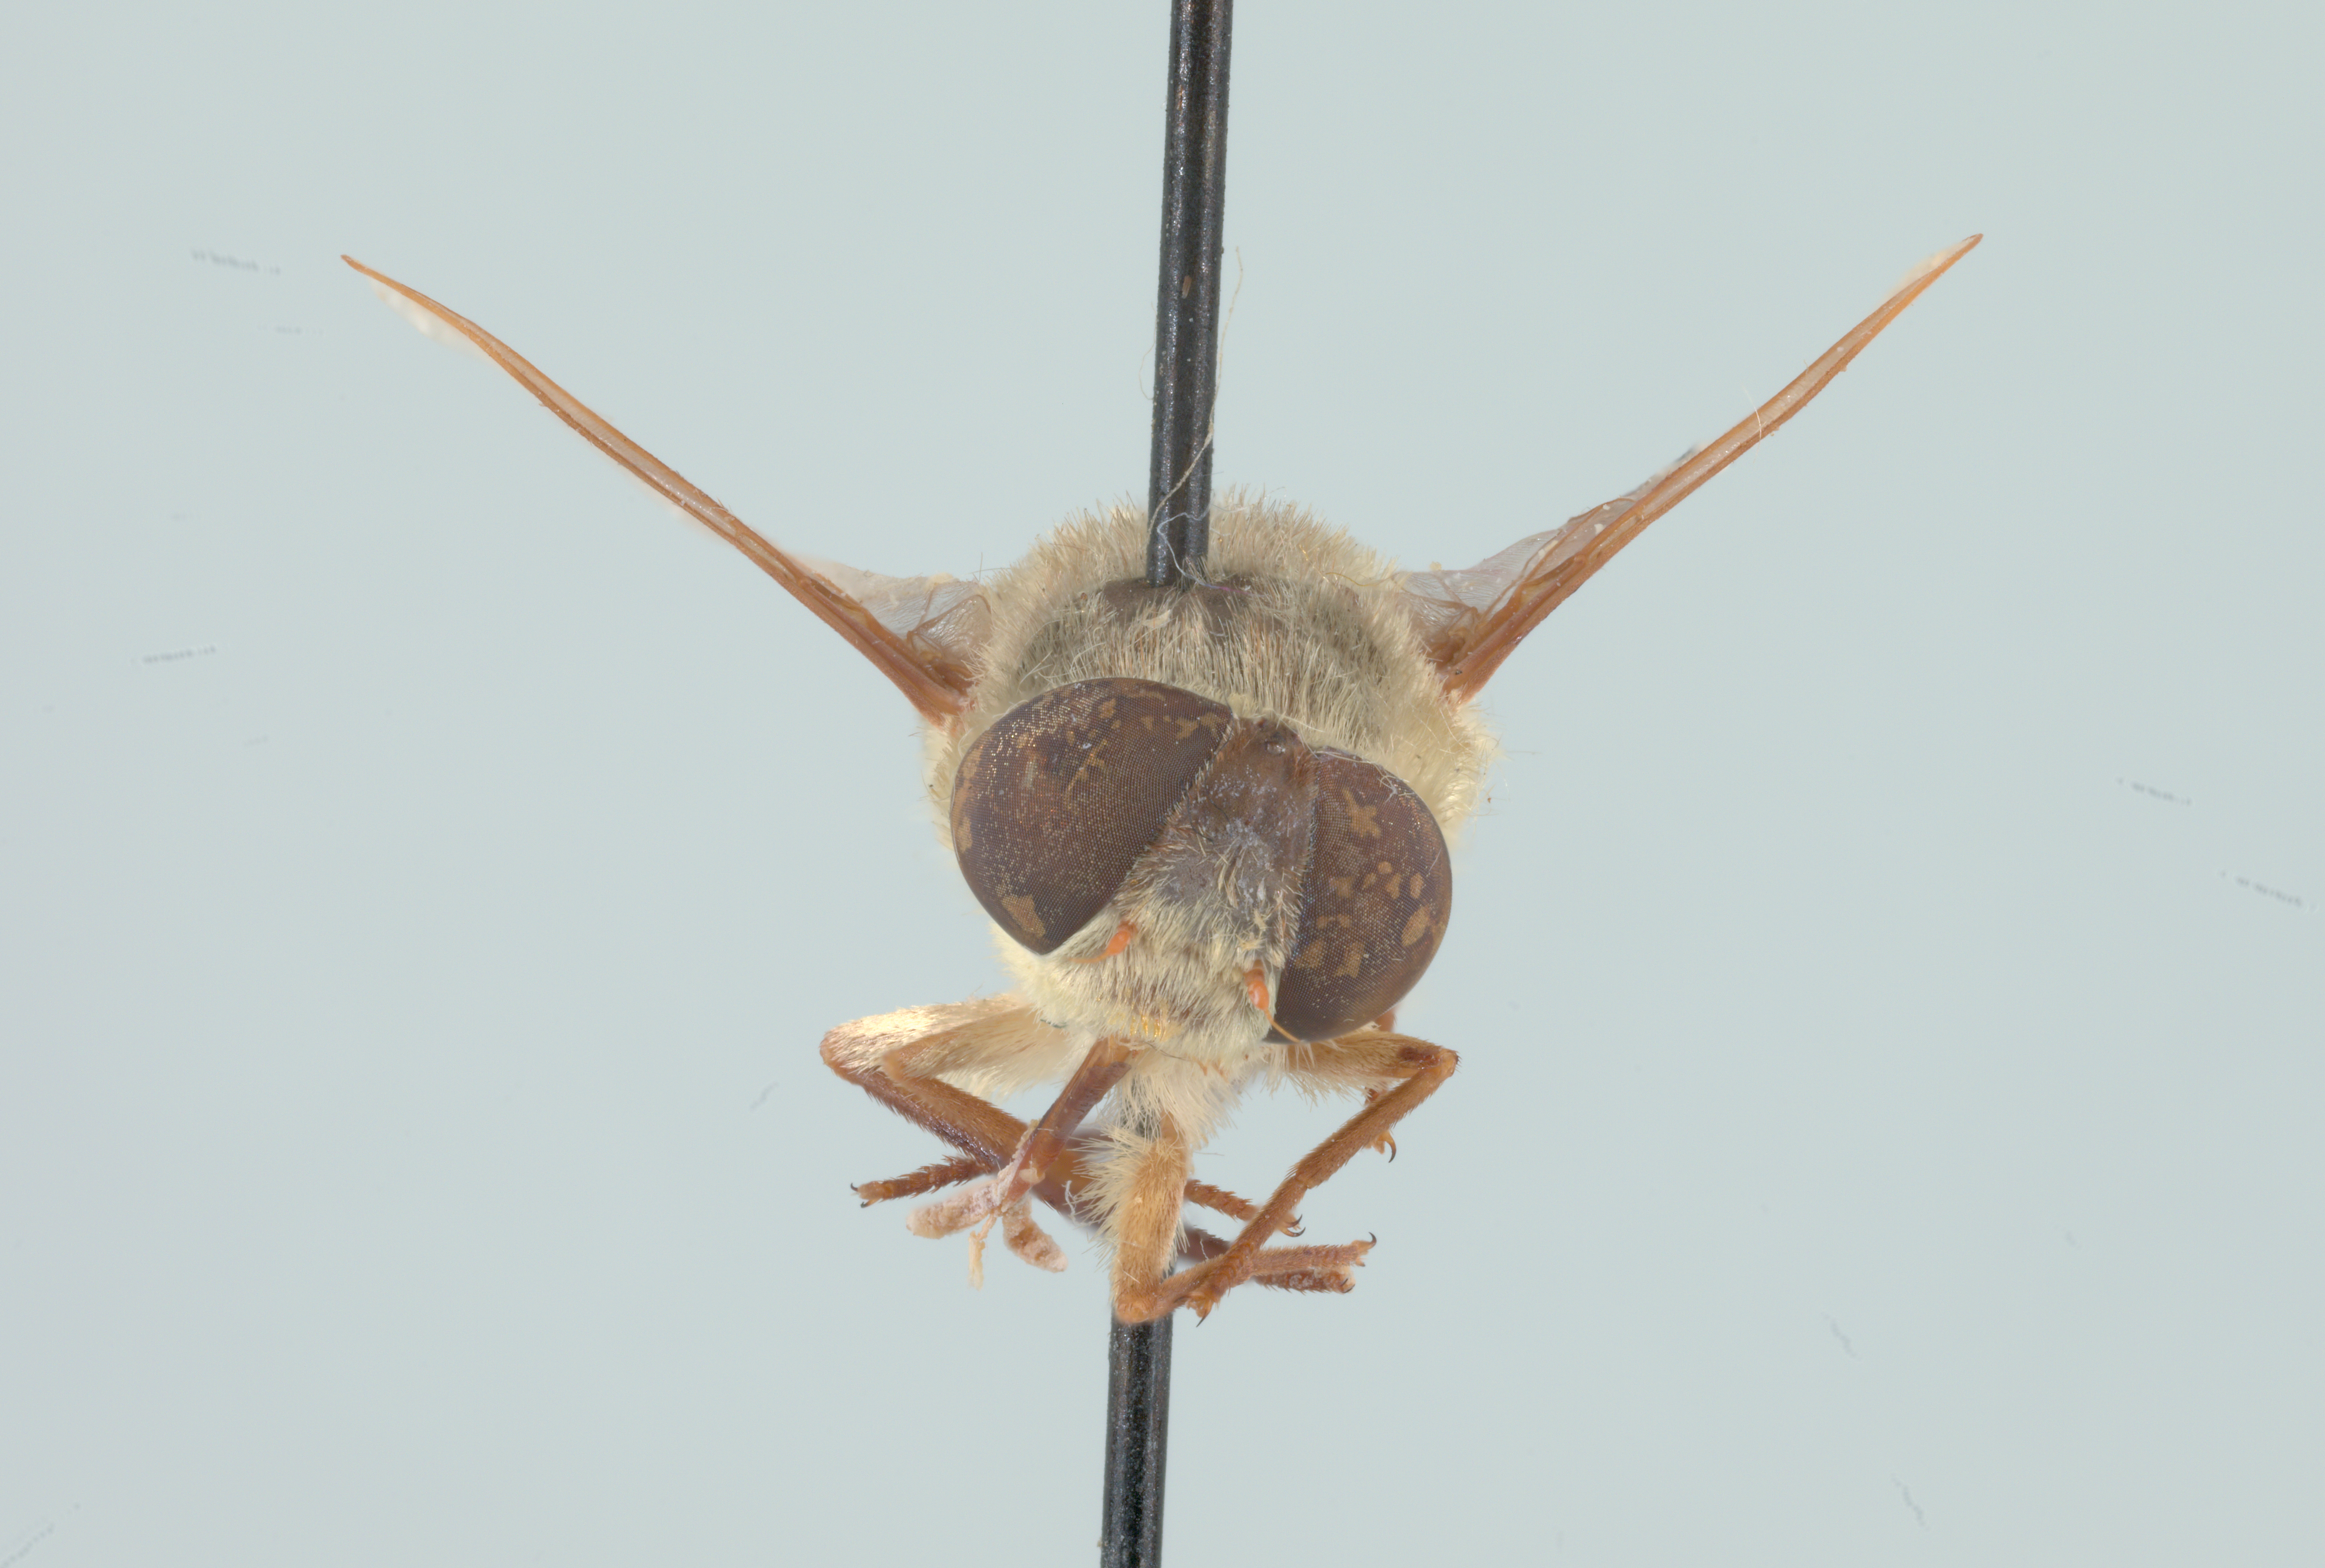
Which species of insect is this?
Neorhynchocephalus volaticus
